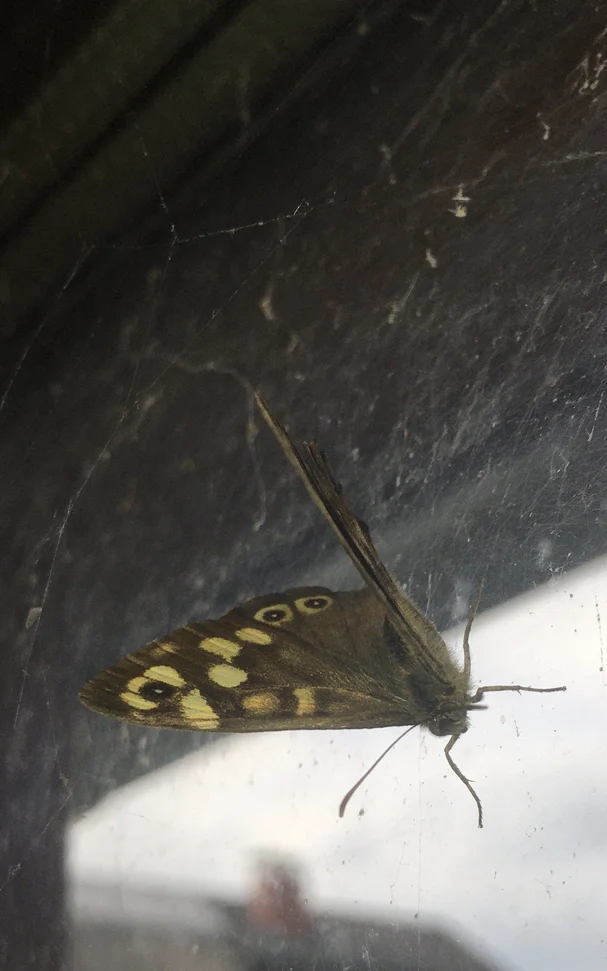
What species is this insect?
Pararge aegeria
